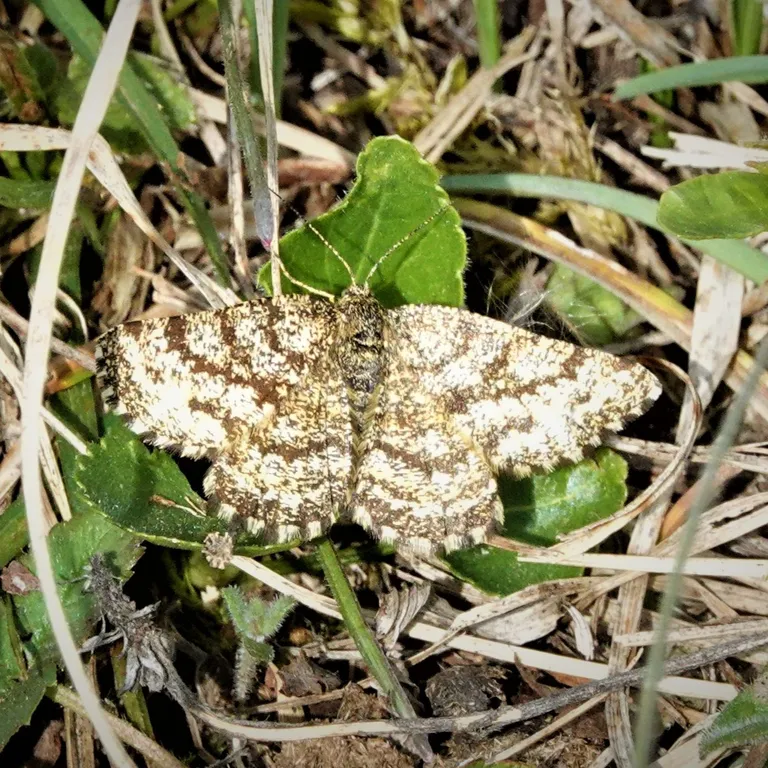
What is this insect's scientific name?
Ematurga atomaria
